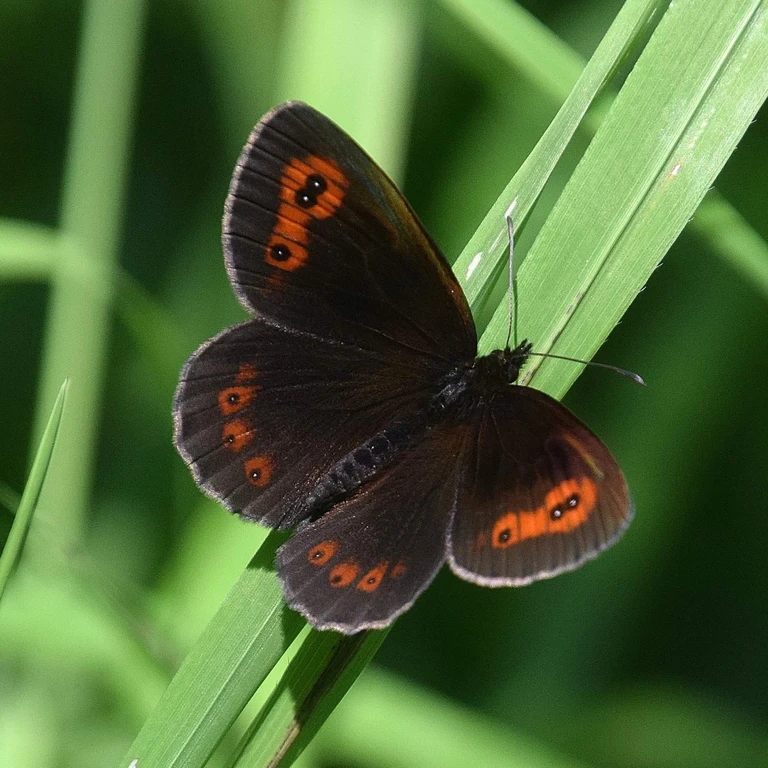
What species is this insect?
Erebia aethiops
